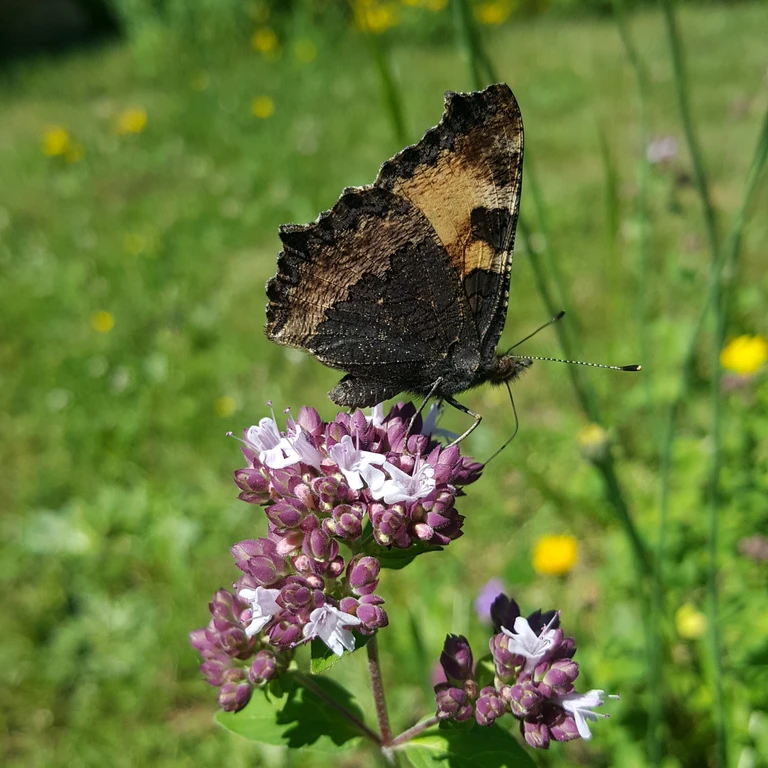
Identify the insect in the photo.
Aglais urticae
